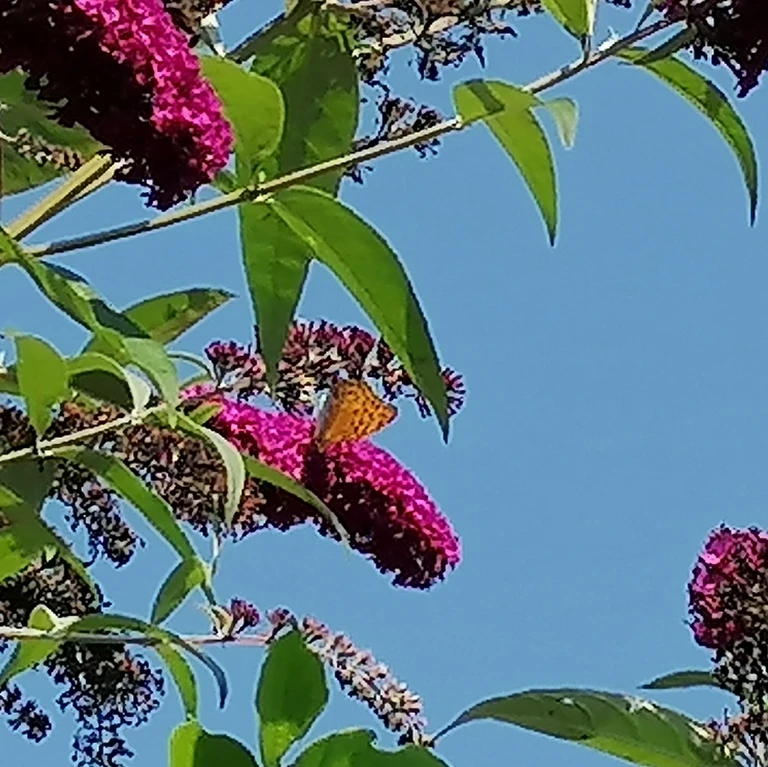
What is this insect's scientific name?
Argynnis paphia
